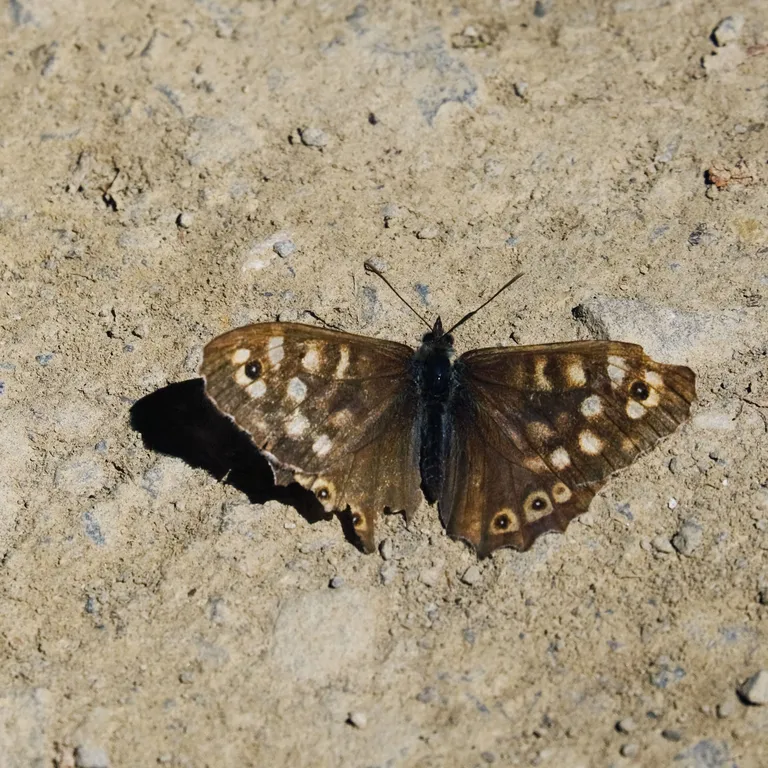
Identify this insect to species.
Pararge aegeria
